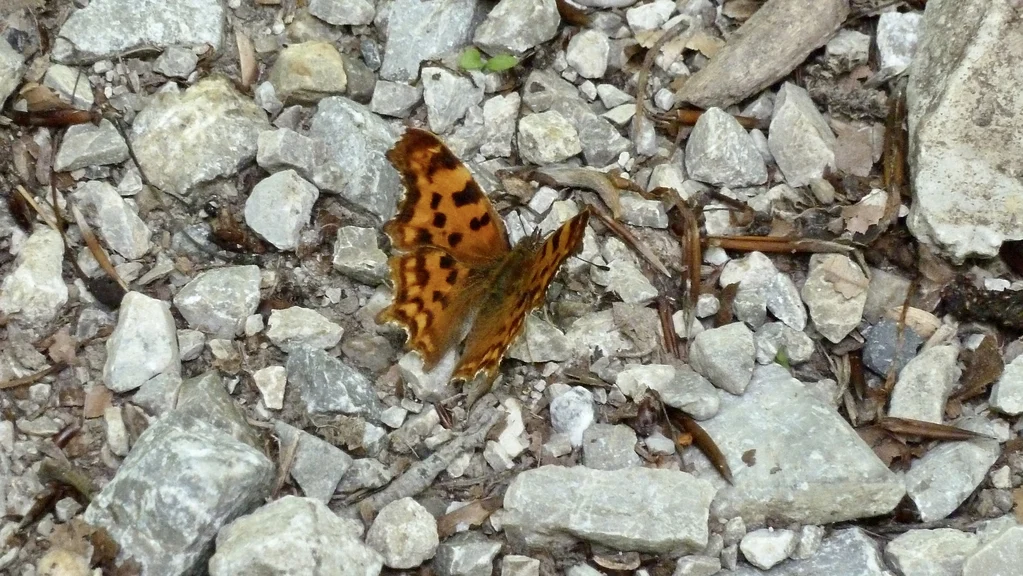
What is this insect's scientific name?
Polygonia c-album
